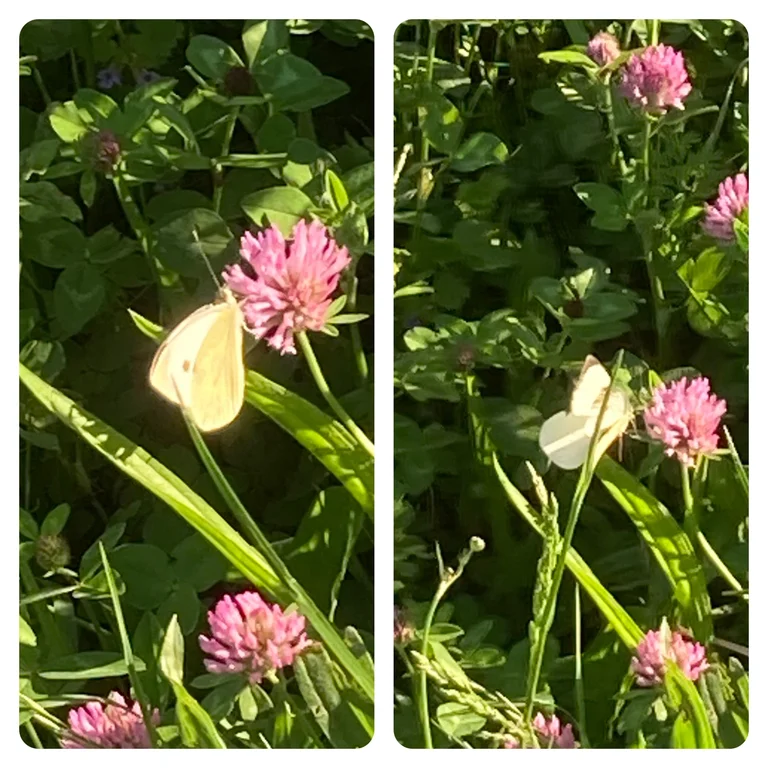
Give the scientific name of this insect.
Pieris brassicae
